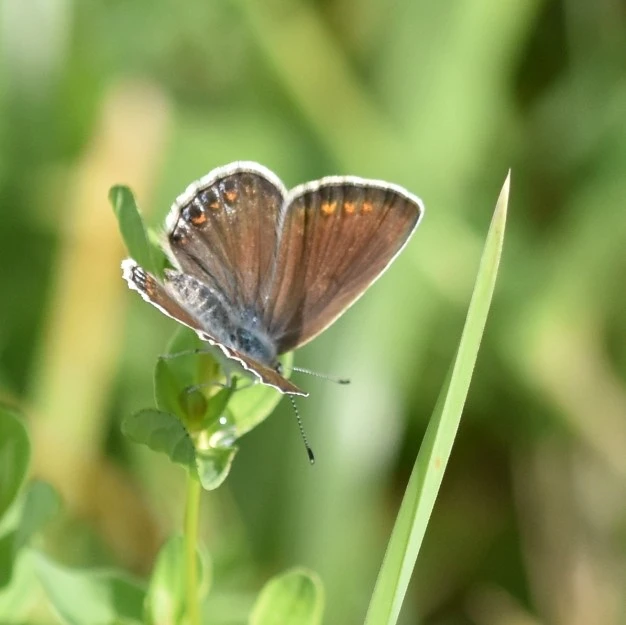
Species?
Polyommatus icarus
